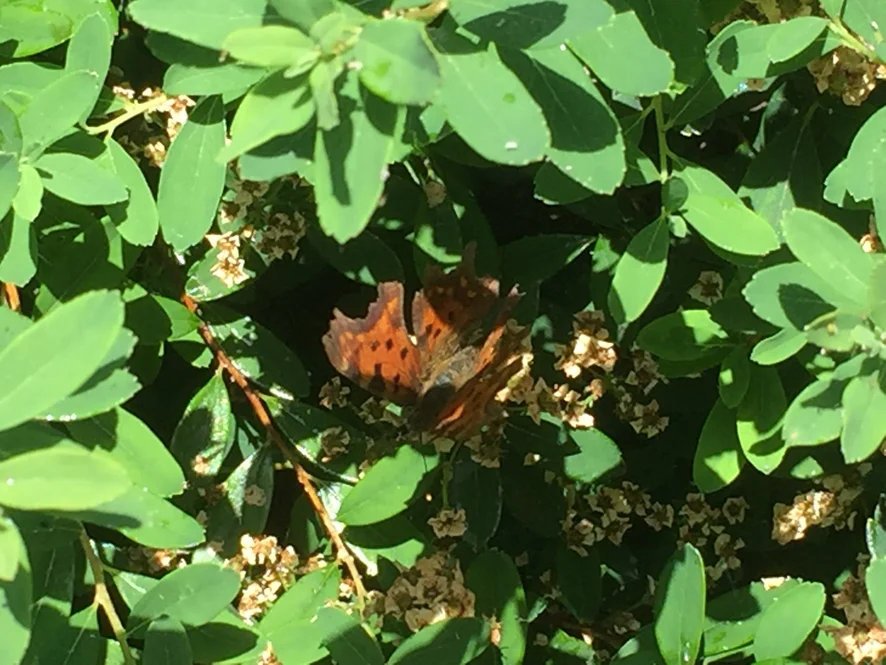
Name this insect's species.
Polygonia c-album
